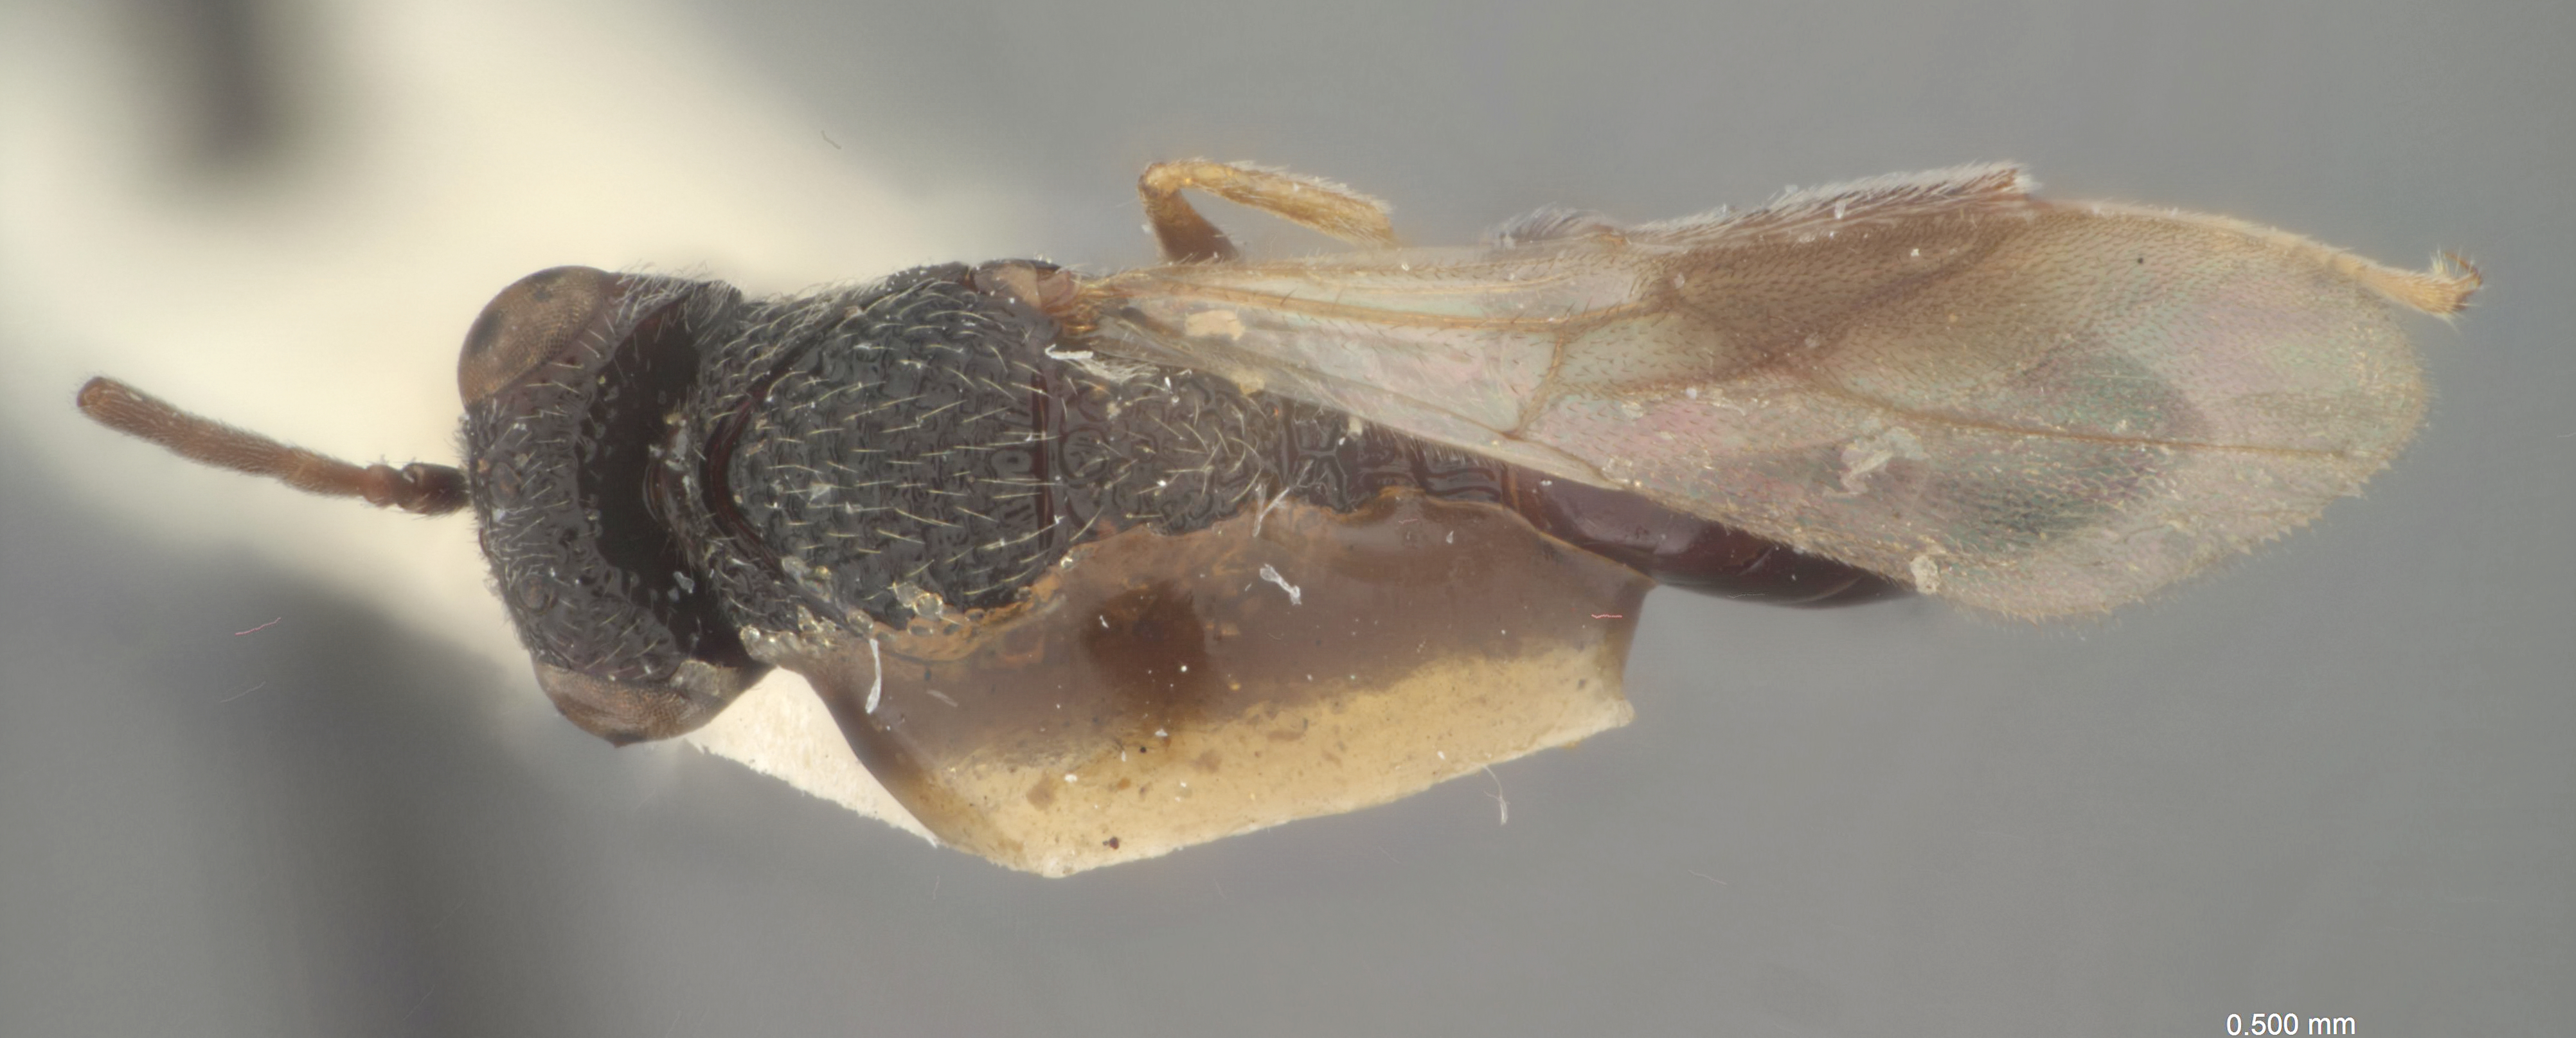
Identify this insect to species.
Allocynips malayensis
